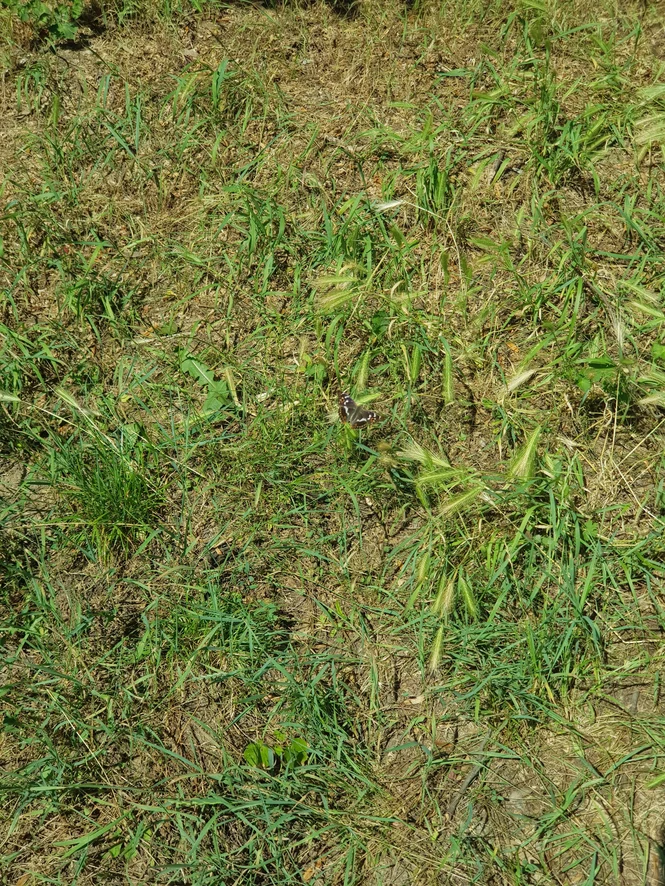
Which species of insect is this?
Apatura ilia
